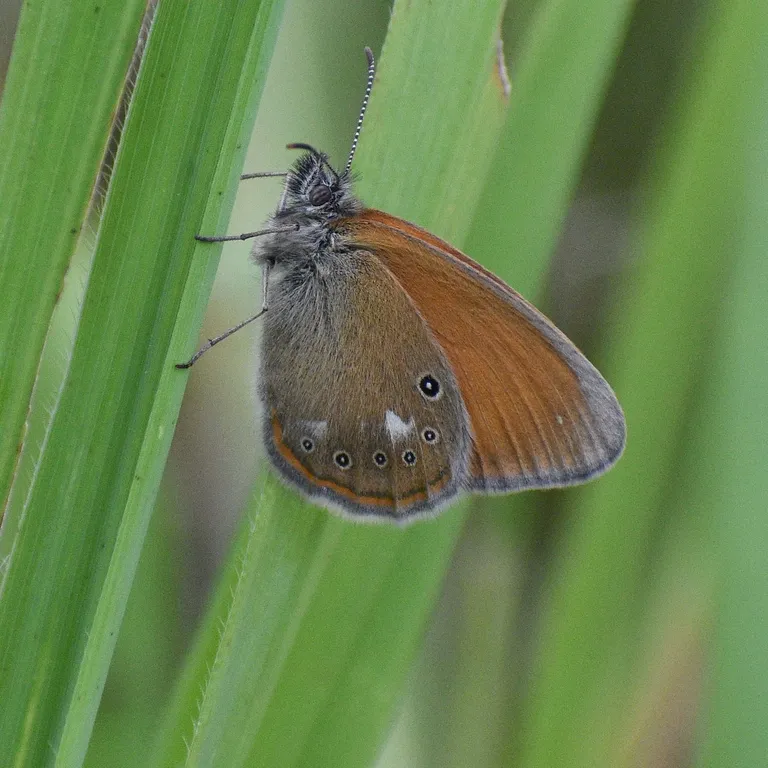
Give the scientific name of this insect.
Coenonympha glycerion (also Coenonympha iphis)
